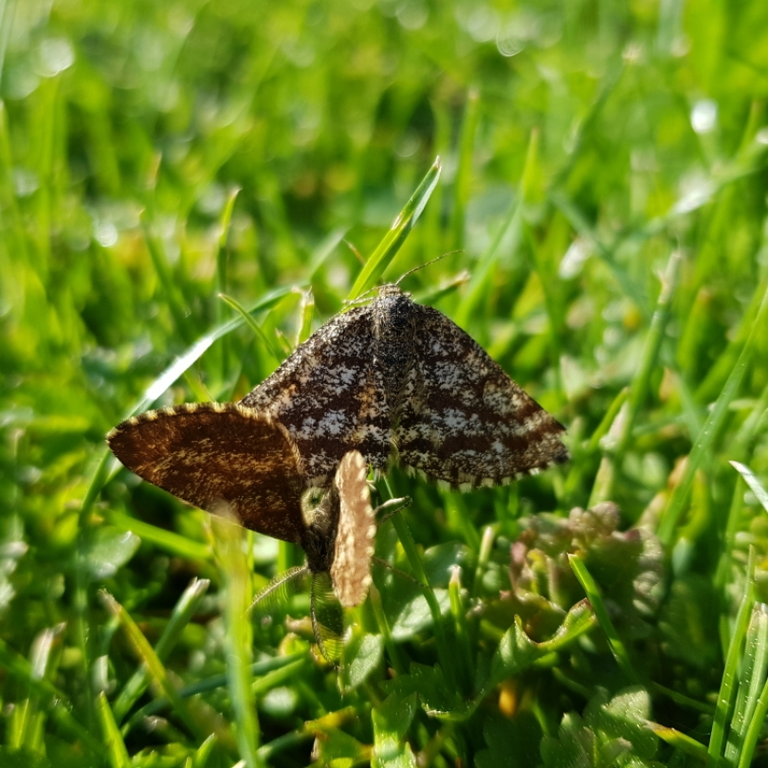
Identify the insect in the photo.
Ematurga atomaria
